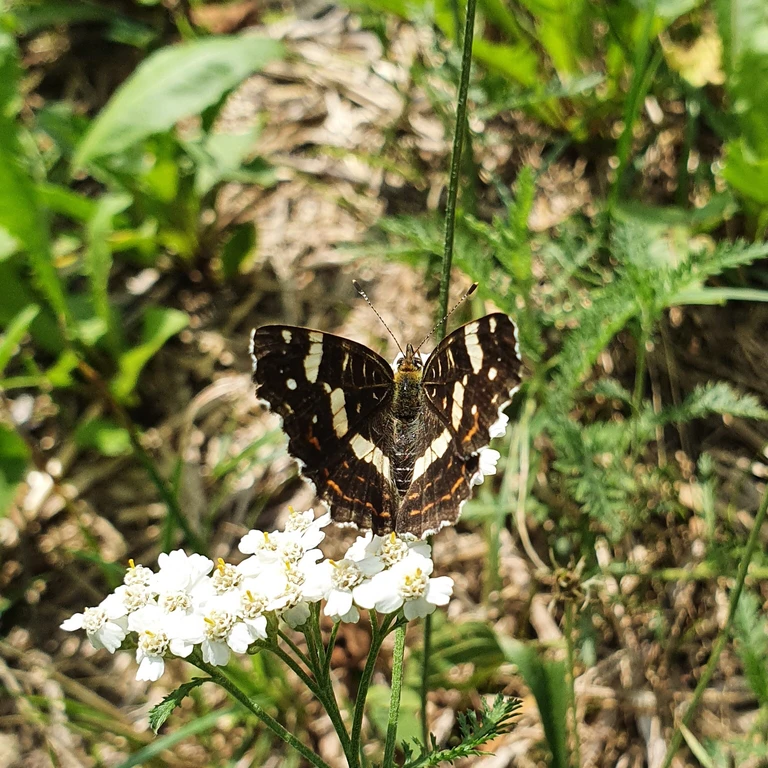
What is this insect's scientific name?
Araschnia levana
